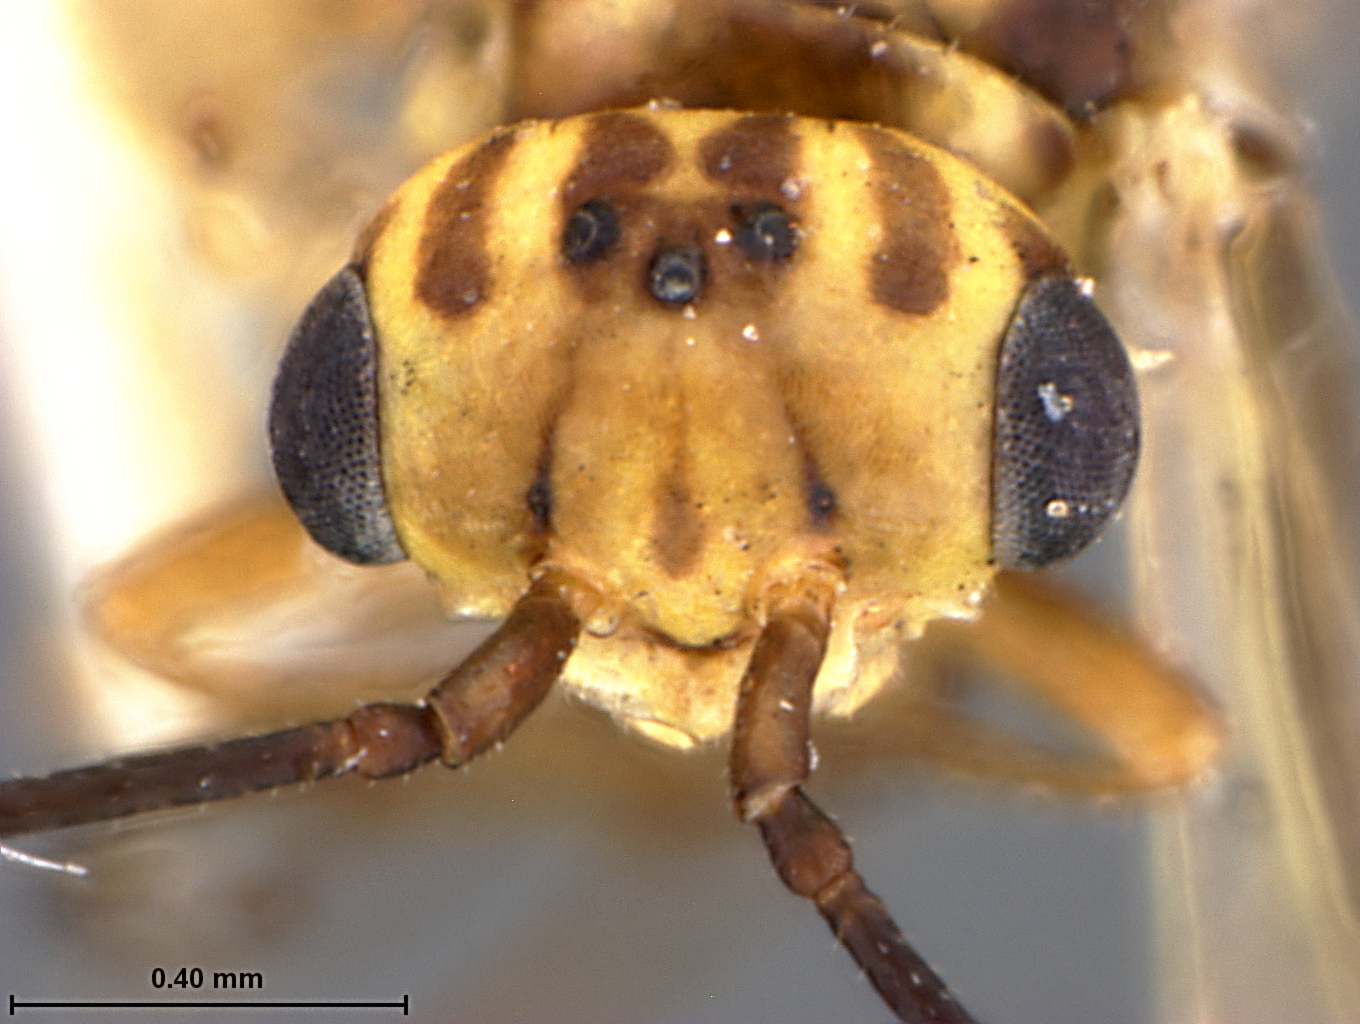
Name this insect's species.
Xyela styrax
